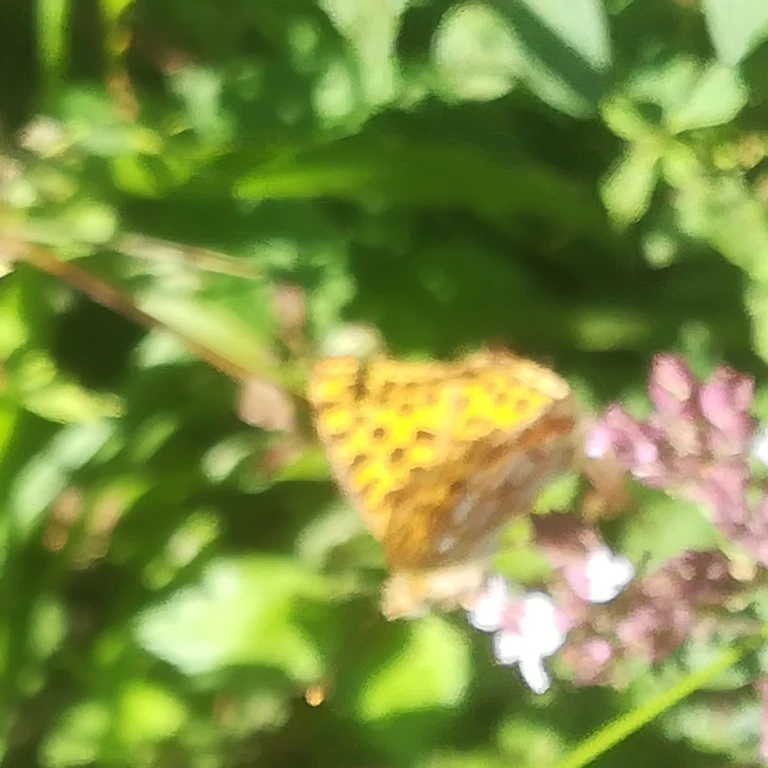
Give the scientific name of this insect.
Issoria lathonia
